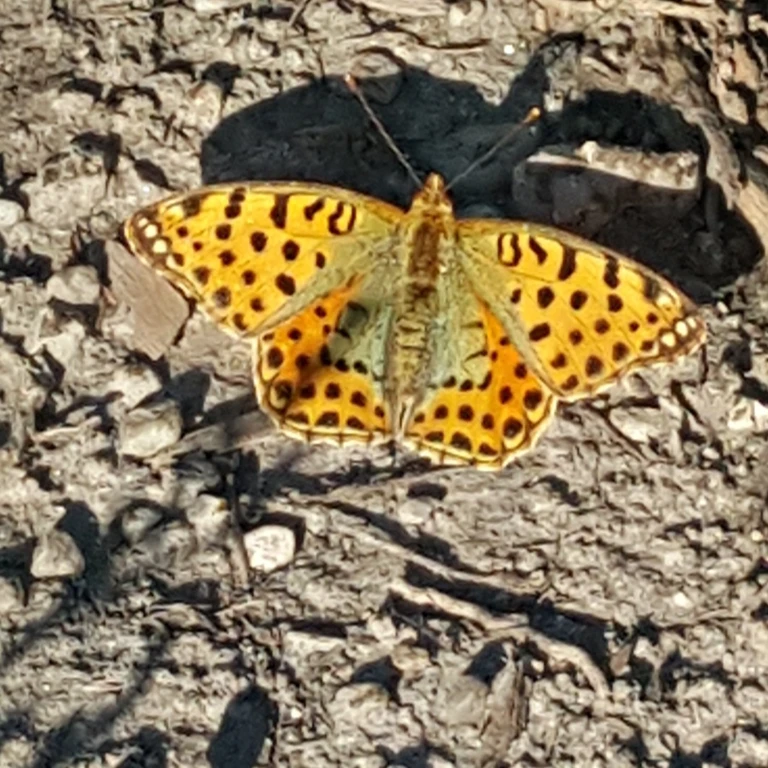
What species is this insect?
Issoria lathonia
